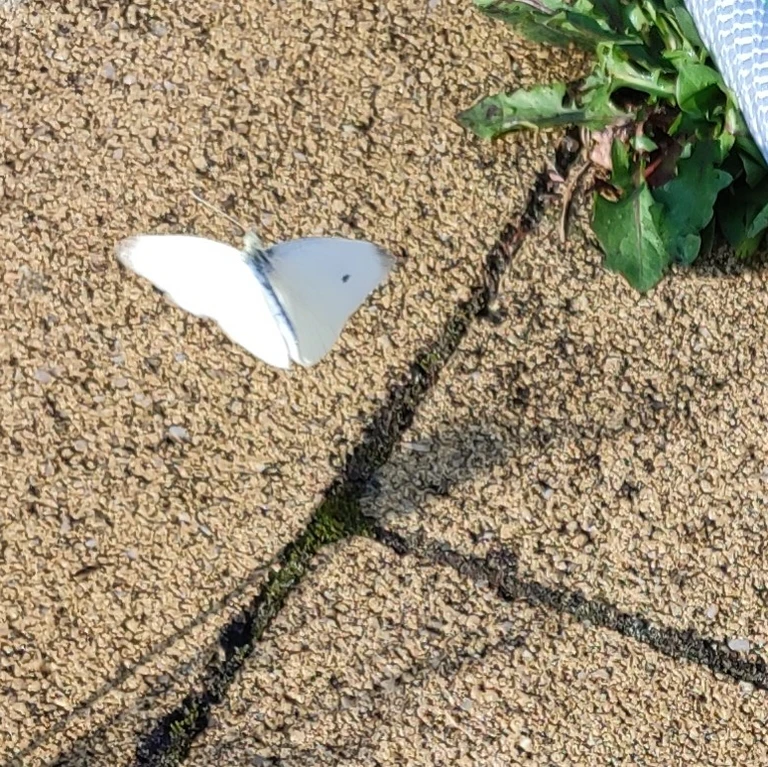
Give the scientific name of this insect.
Pieris rapae
